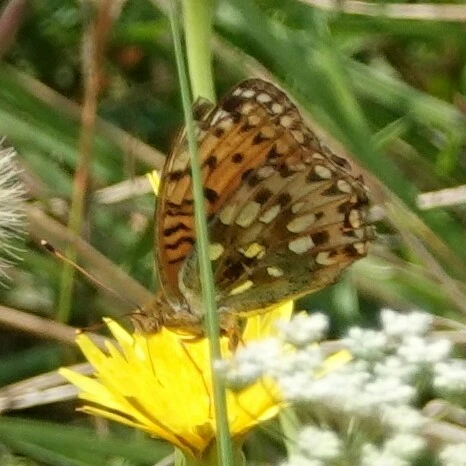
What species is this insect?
Speyeria aglaja
